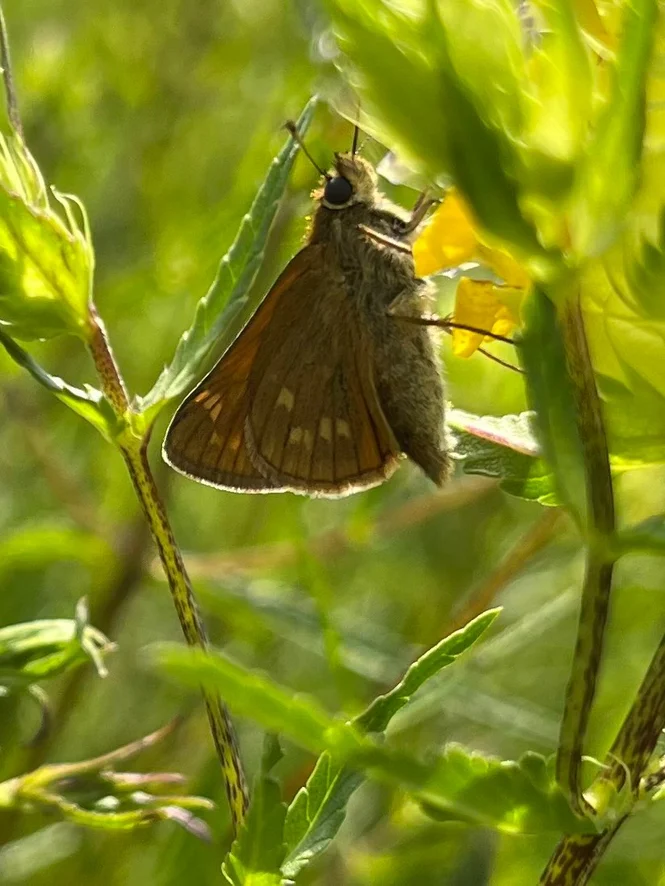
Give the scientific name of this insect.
Ochlodes sylvanus (also Ochlodes venata)
